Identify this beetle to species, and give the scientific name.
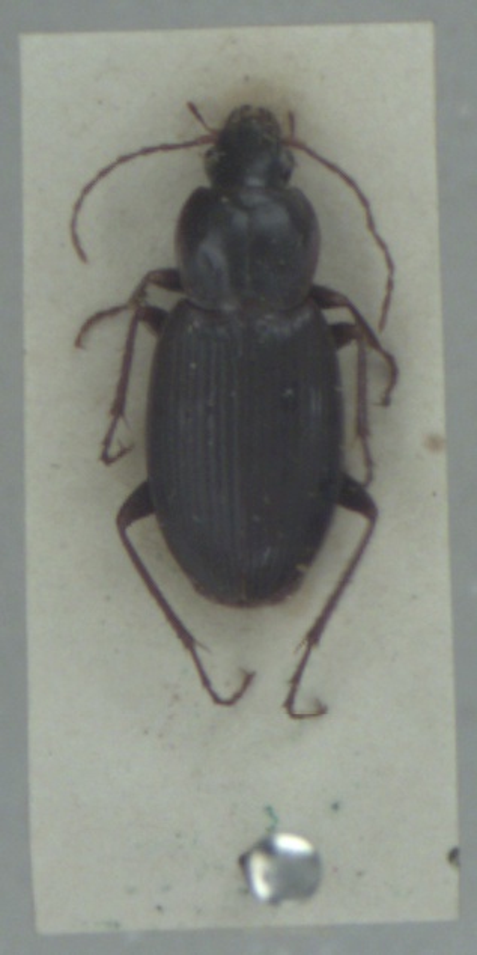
Calathus rotundicollis
